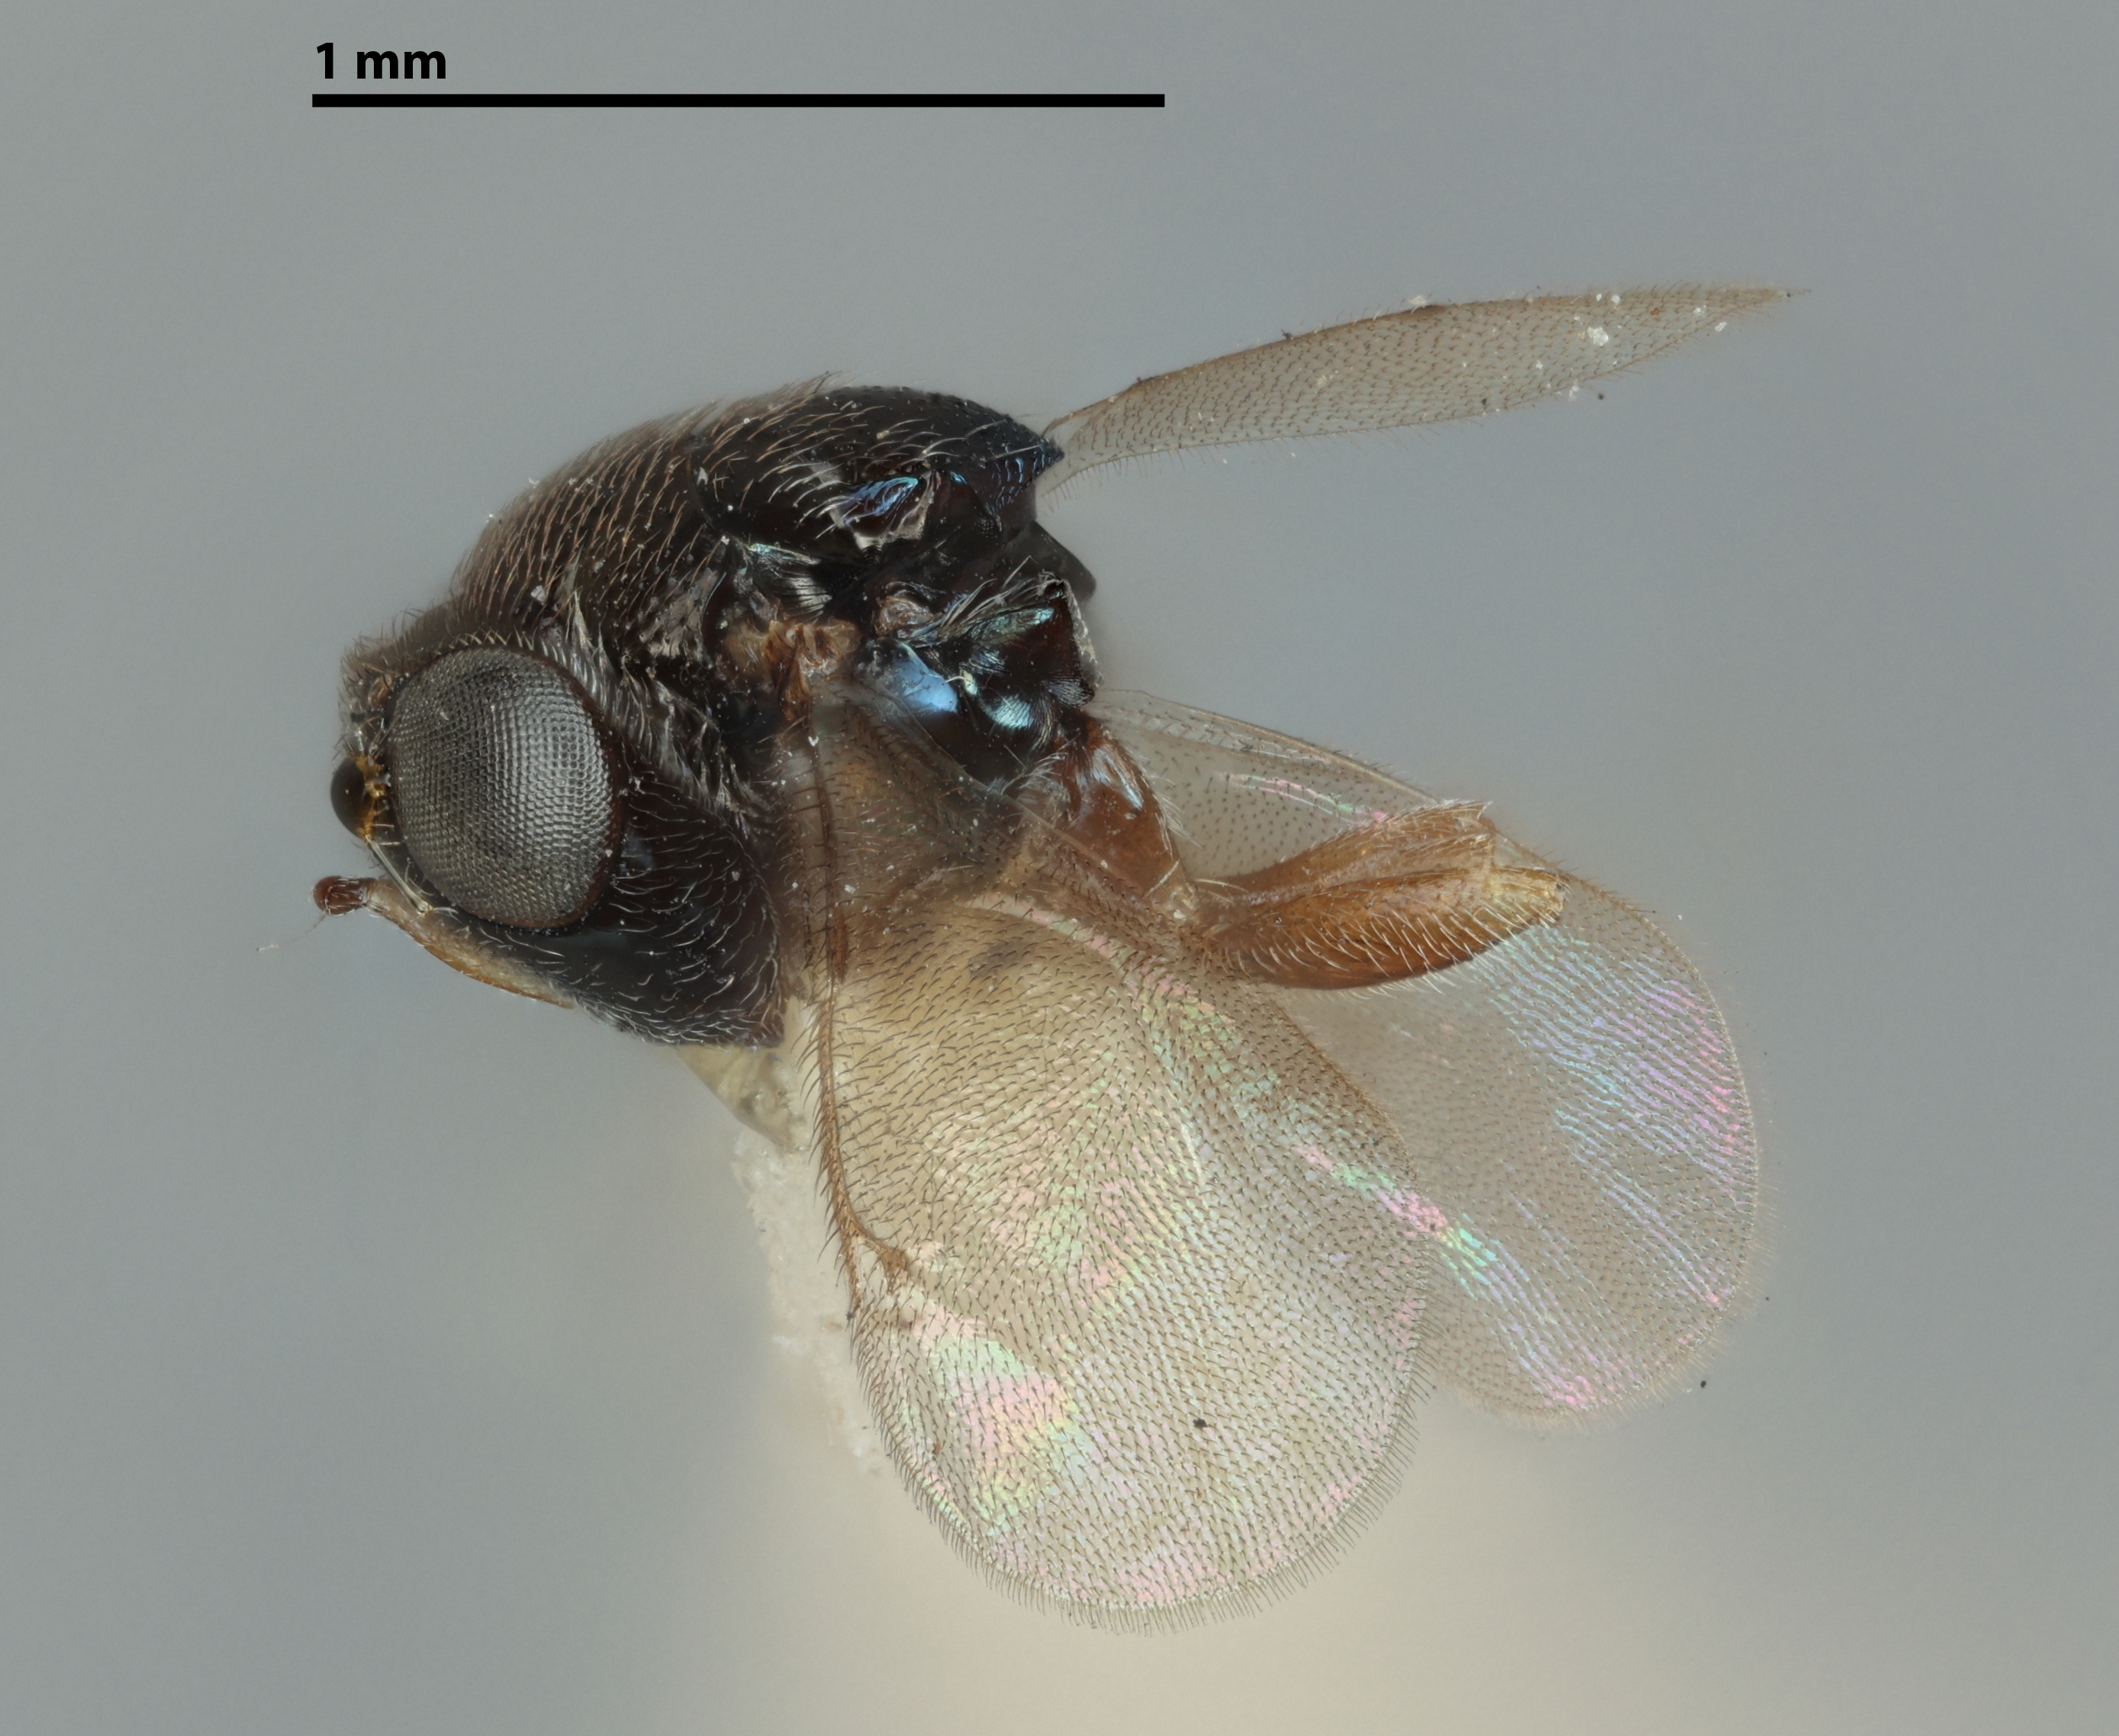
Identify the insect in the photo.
Anysis australiensis
